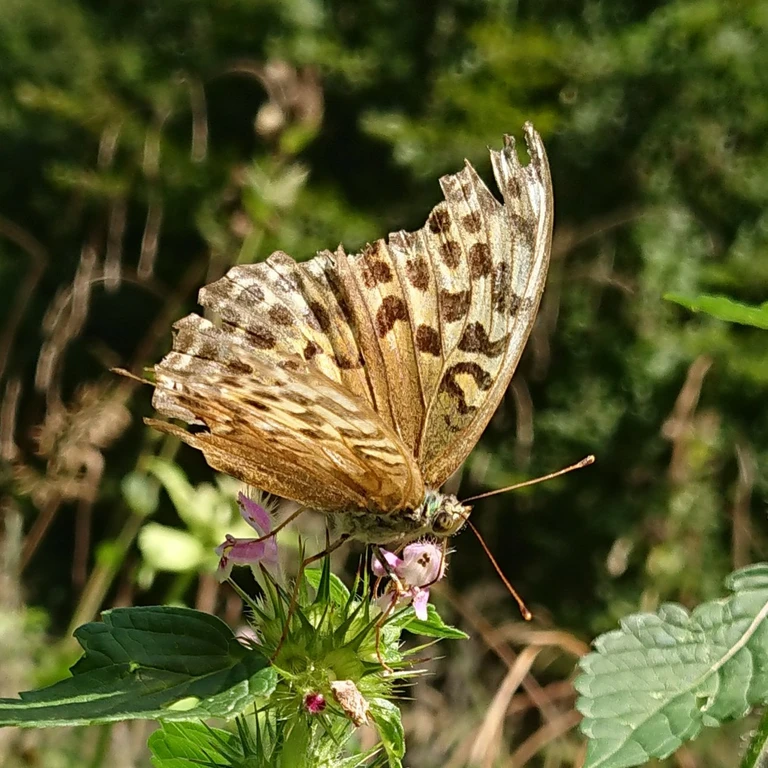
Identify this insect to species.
Argynnis paphia
